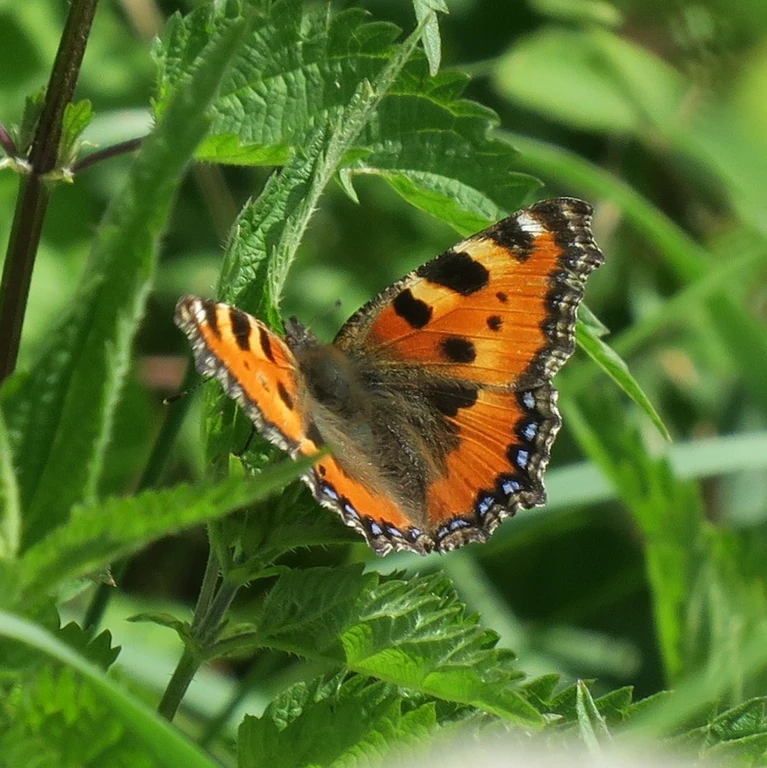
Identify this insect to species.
Aglais urticae
